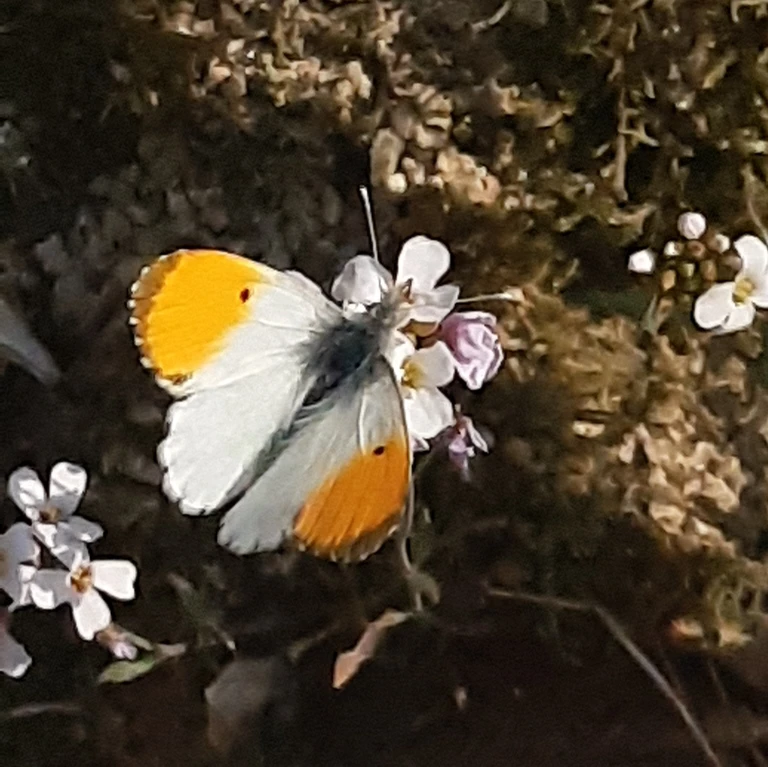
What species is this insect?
Anthocharis cardamines
